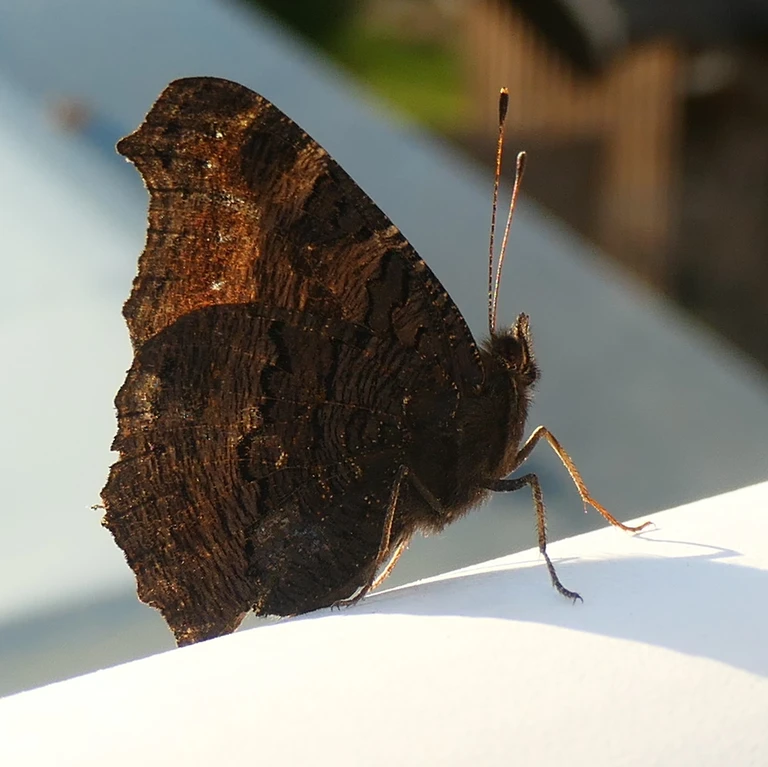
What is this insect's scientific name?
Aglais io
